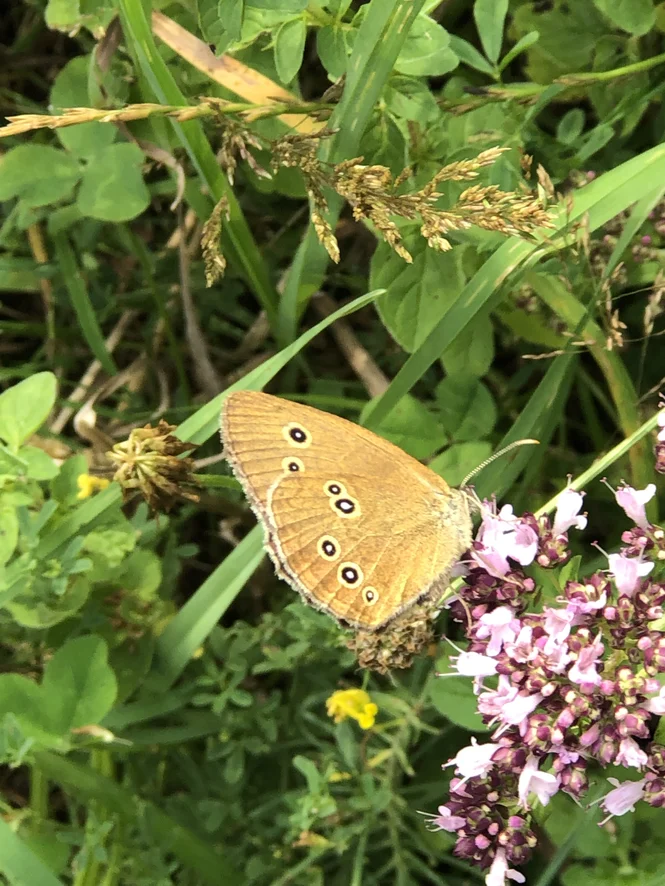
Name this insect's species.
Aphantopus hyperantus
